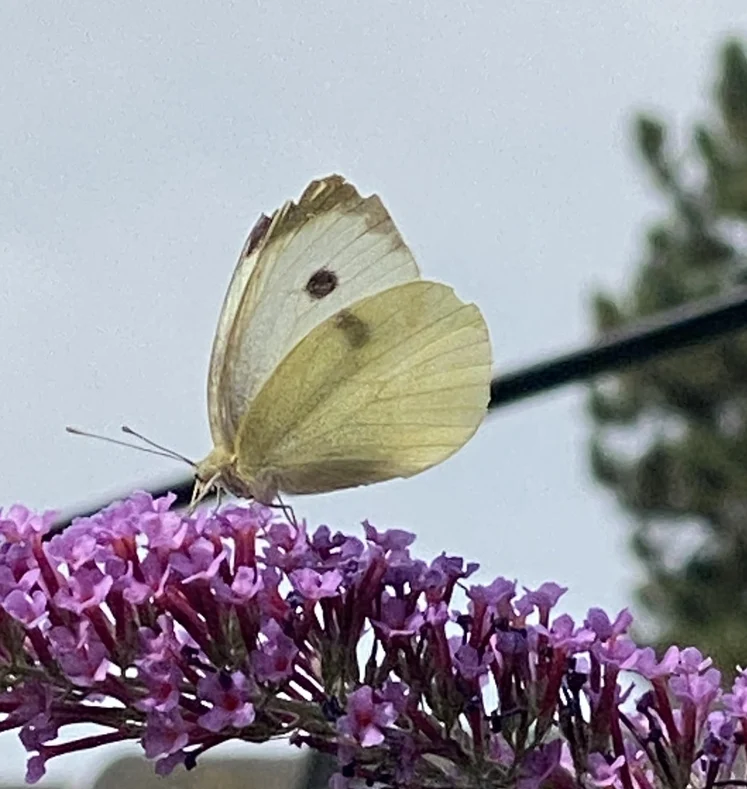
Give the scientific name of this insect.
Pieris brassicae
